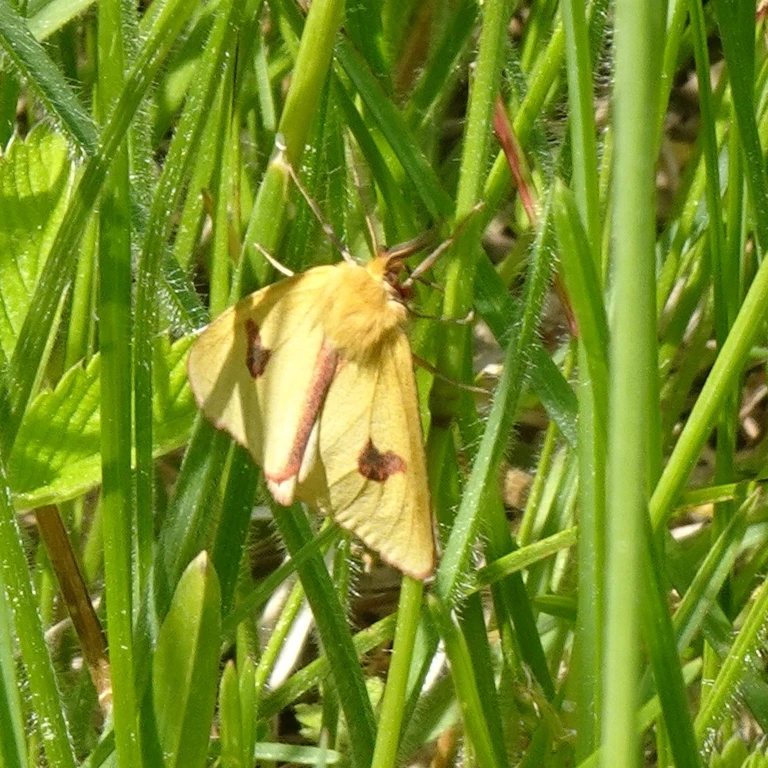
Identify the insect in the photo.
Diacrisia sannio
